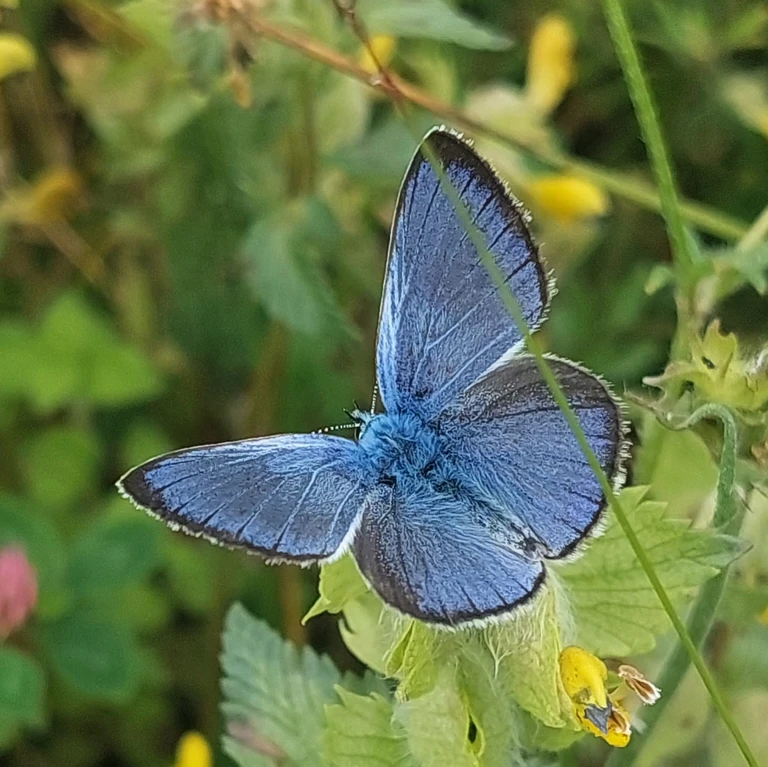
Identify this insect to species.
Glaucopsyche alexis
